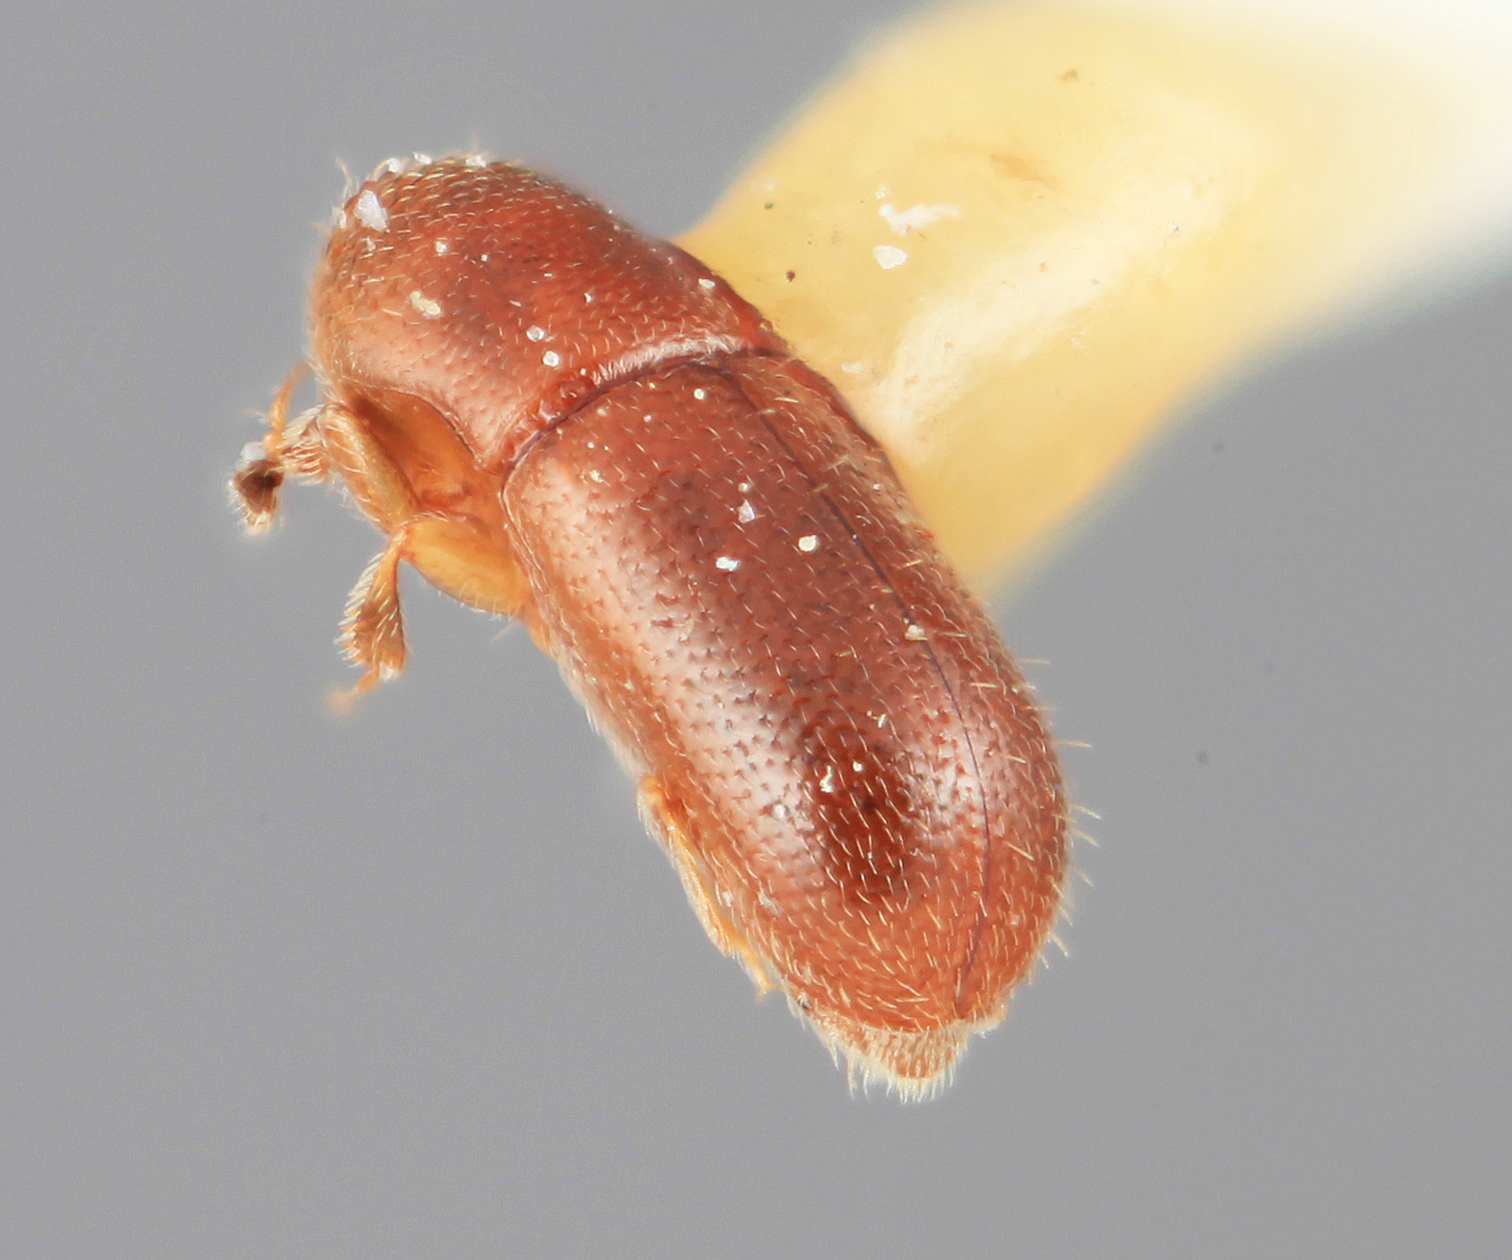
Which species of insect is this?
Hexacolus tenuis (also Scolytodes tenuis)
